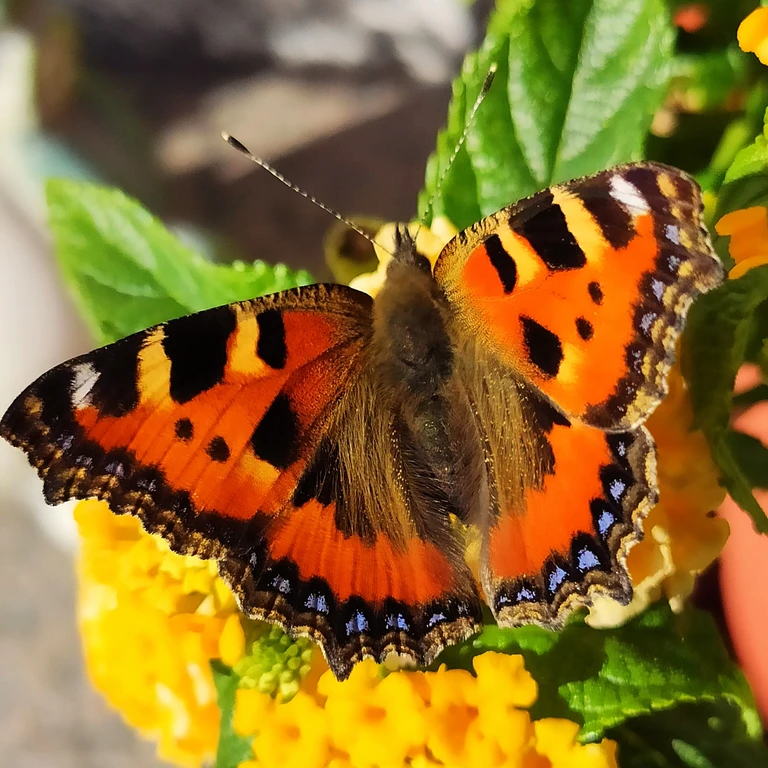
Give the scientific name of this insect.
Aglais urticae
